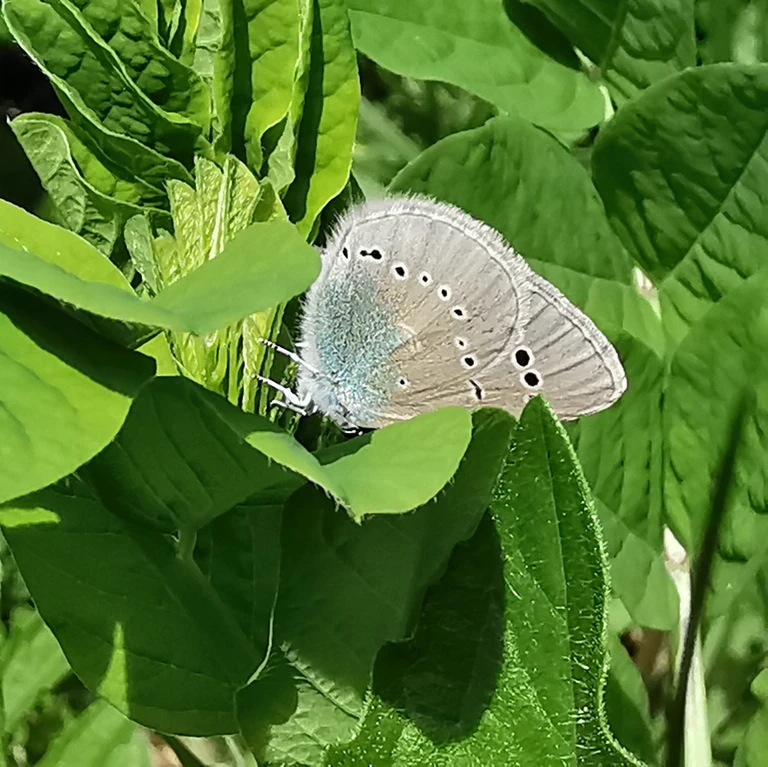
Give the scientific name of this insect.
Glaucopsyche alexis
